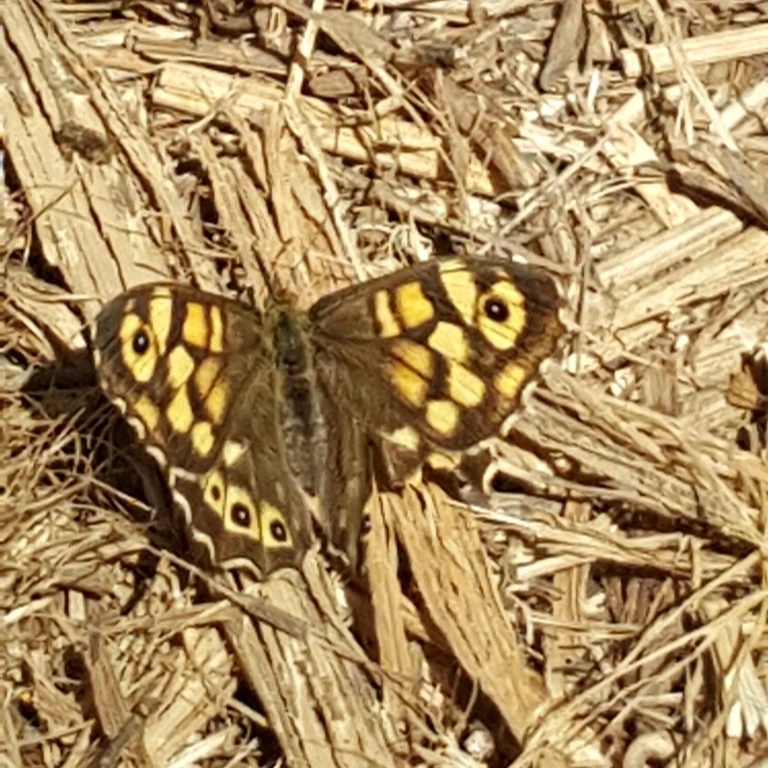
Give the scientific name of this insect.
Pararge aegeria
